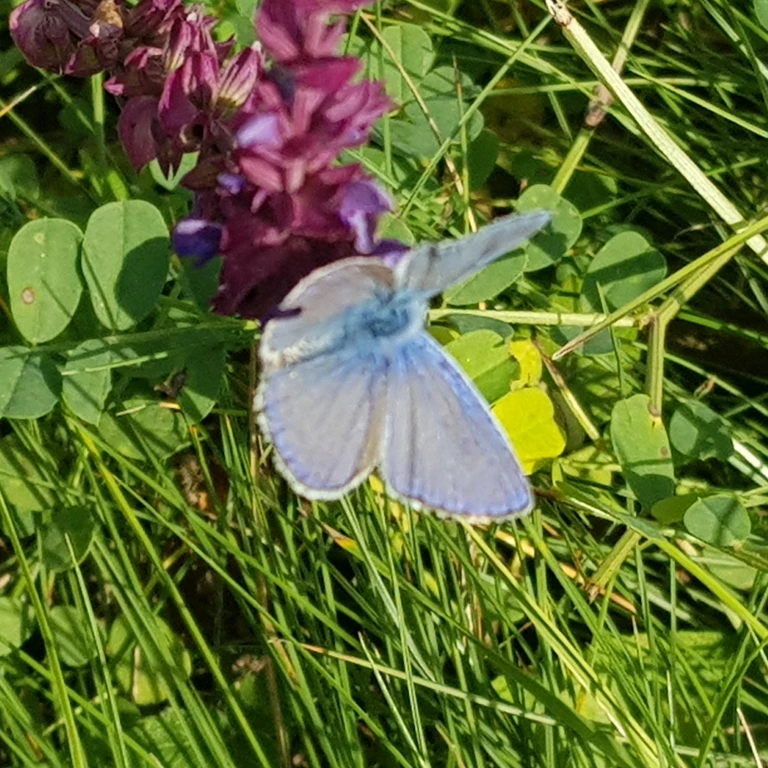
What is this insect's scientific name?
Polyommatus icarus
